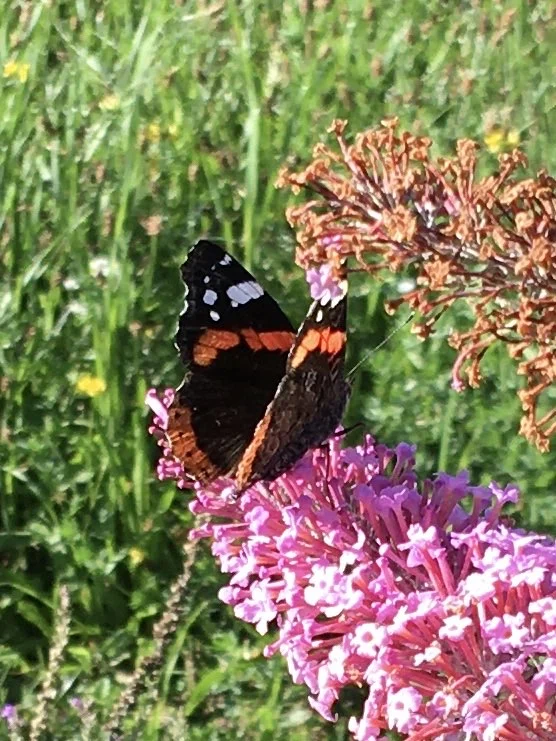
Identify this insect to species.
Vanessa atalanta
